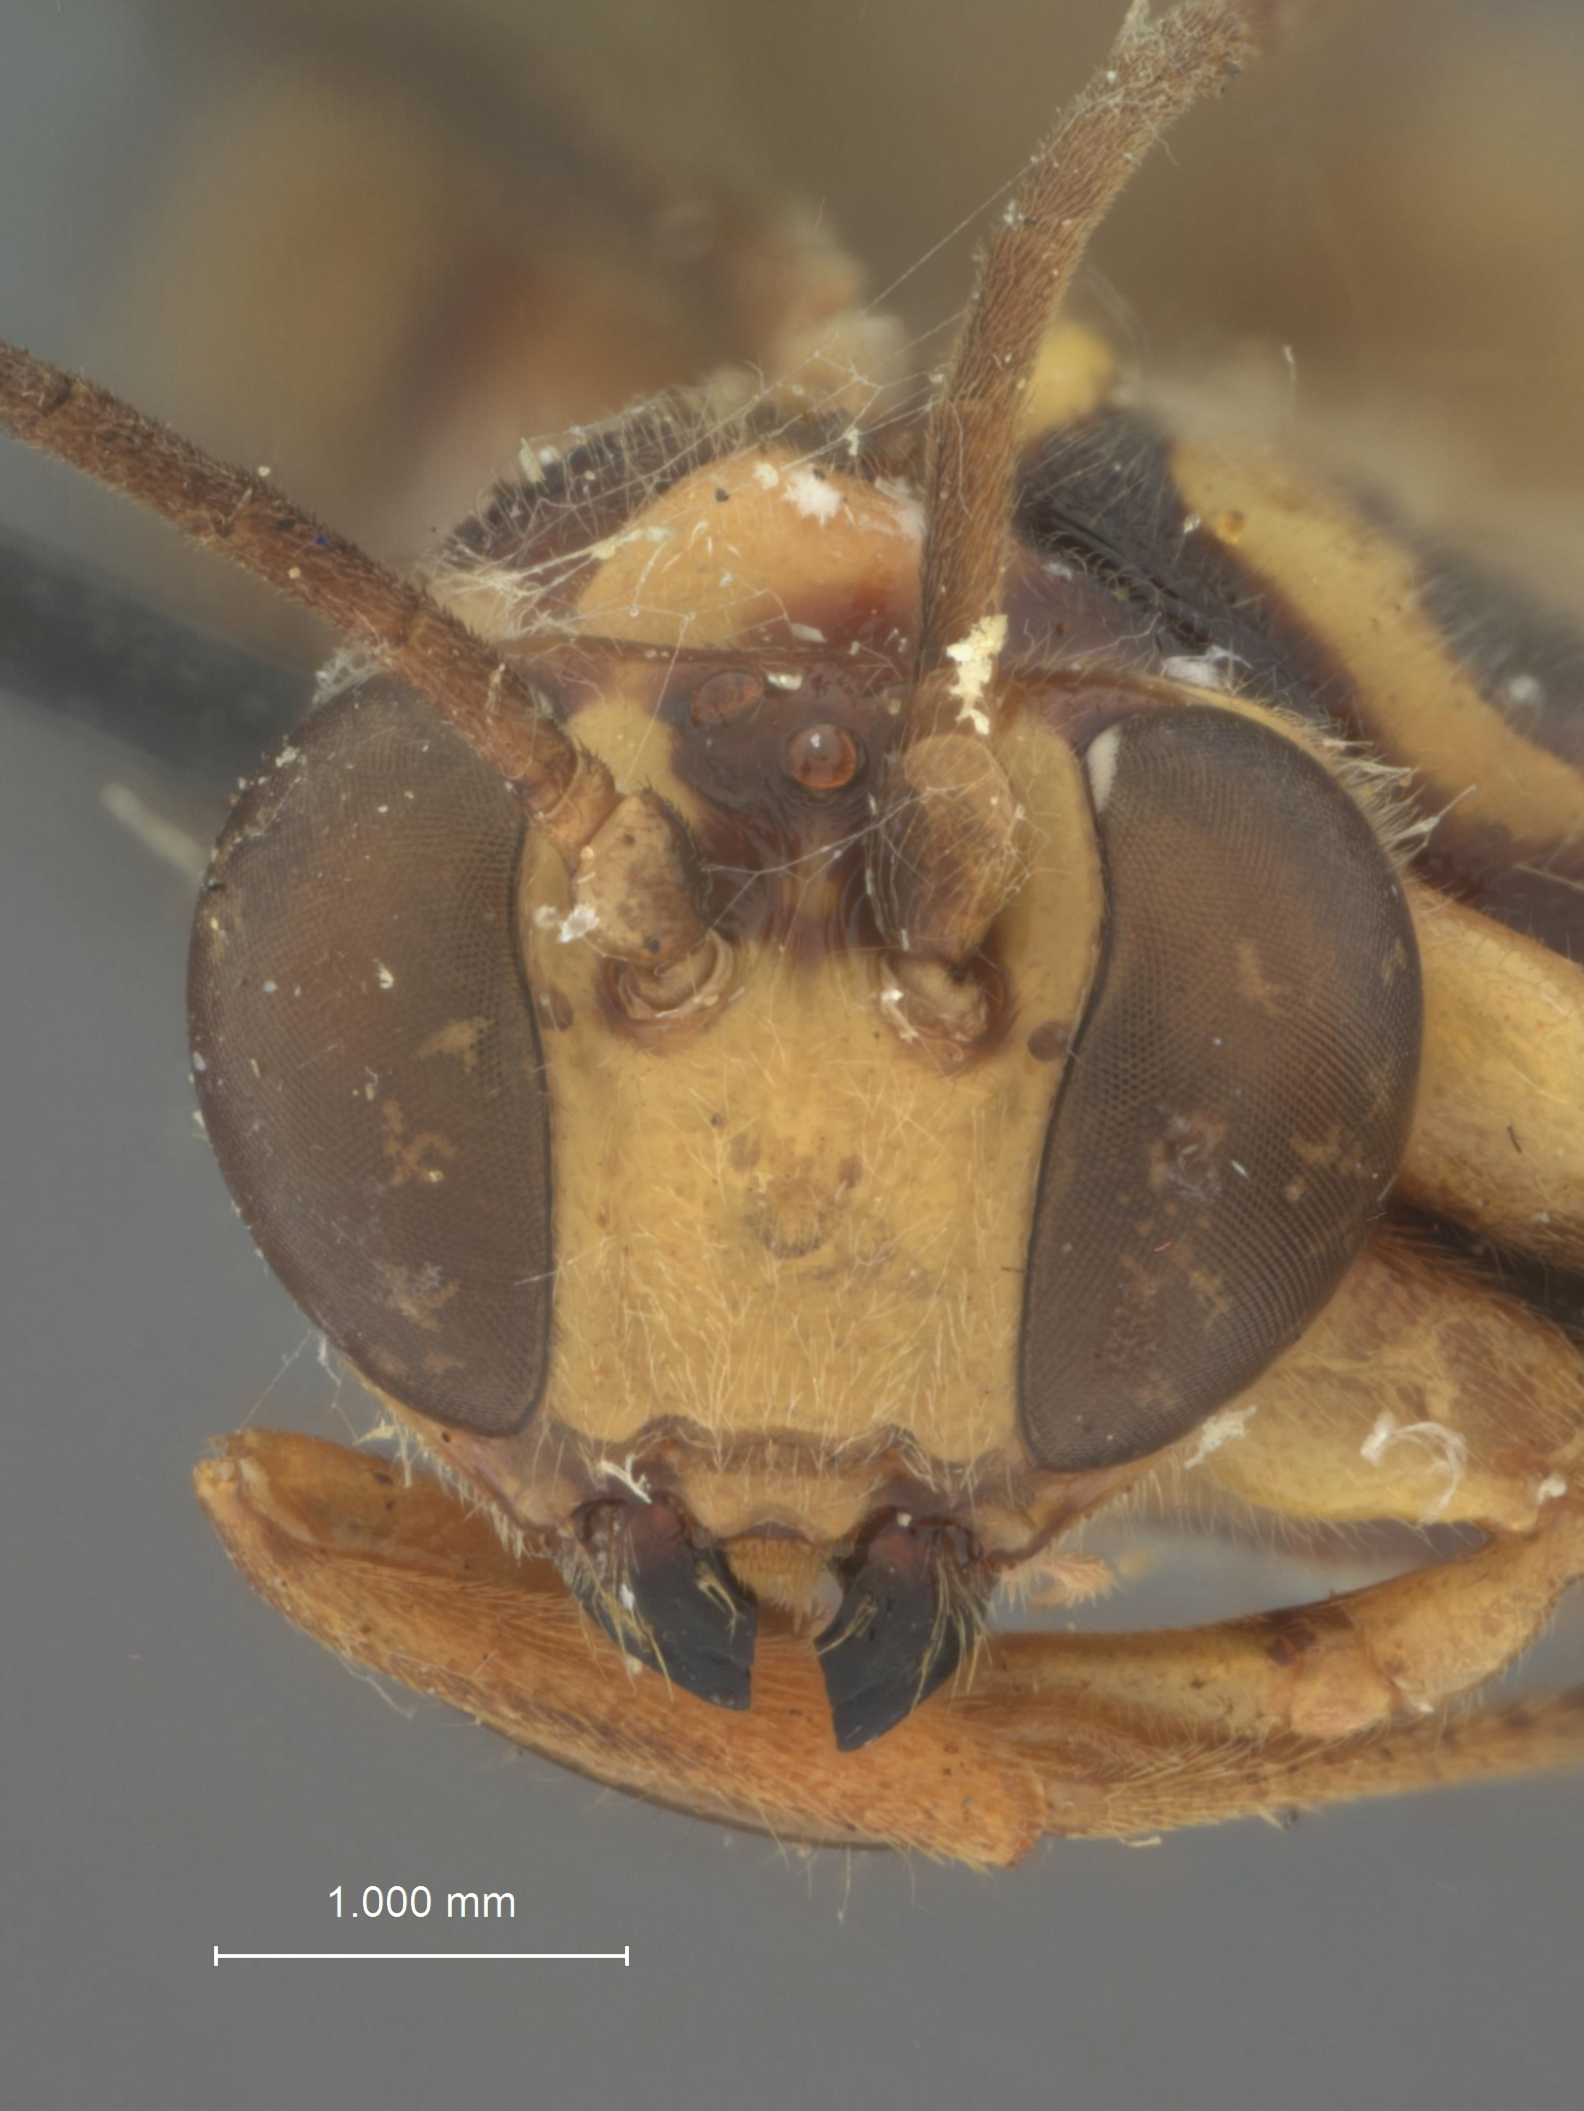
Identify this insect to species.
Sychnostigma similis
